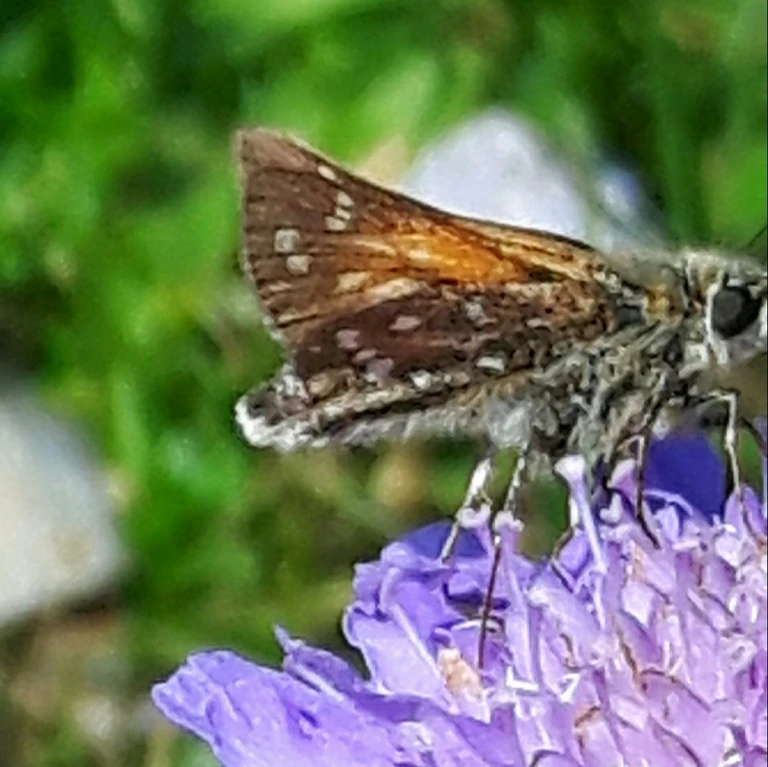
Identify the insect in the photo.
Hesperia comma
